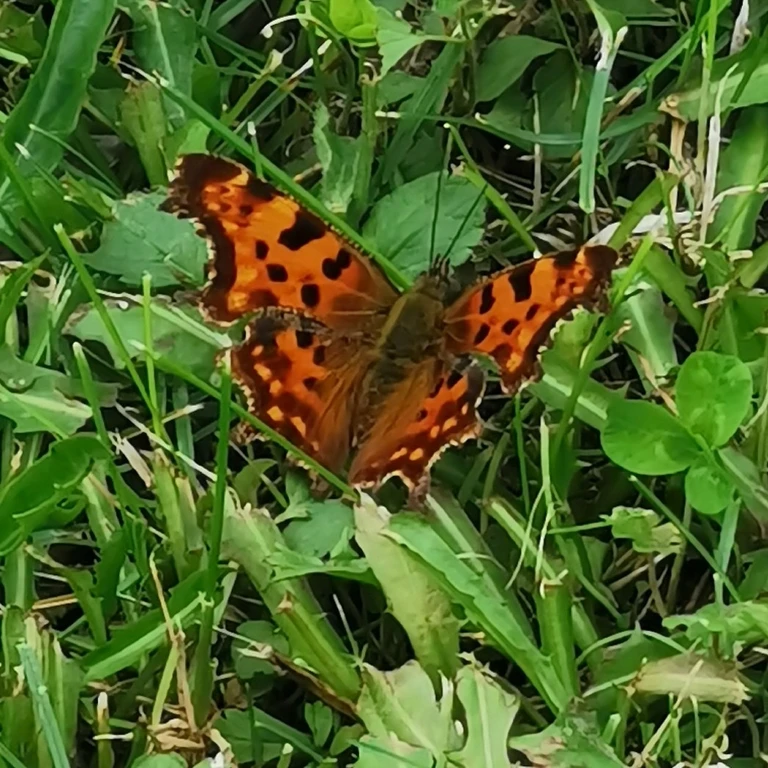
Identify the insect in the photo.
Polygonia c-album
